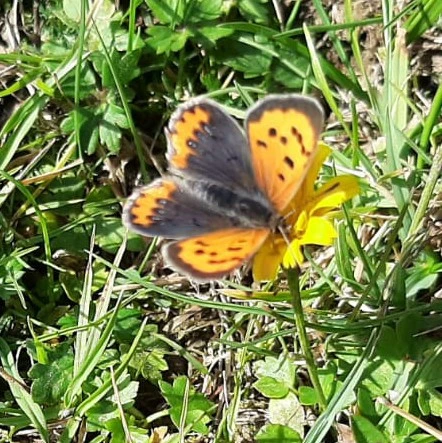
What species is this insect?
Lycaena phlaeas
